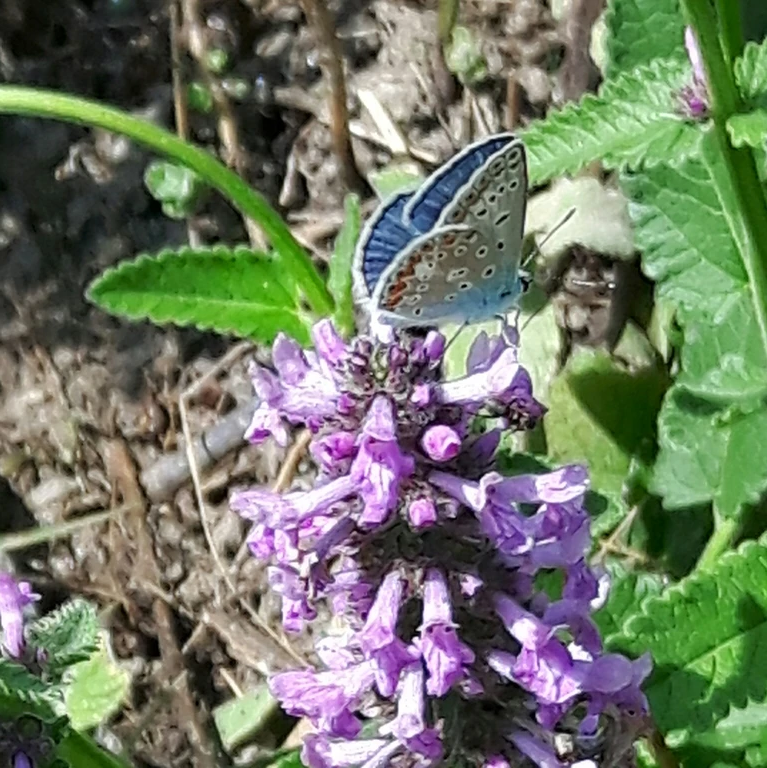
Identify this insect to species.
Polyommatus icarus
